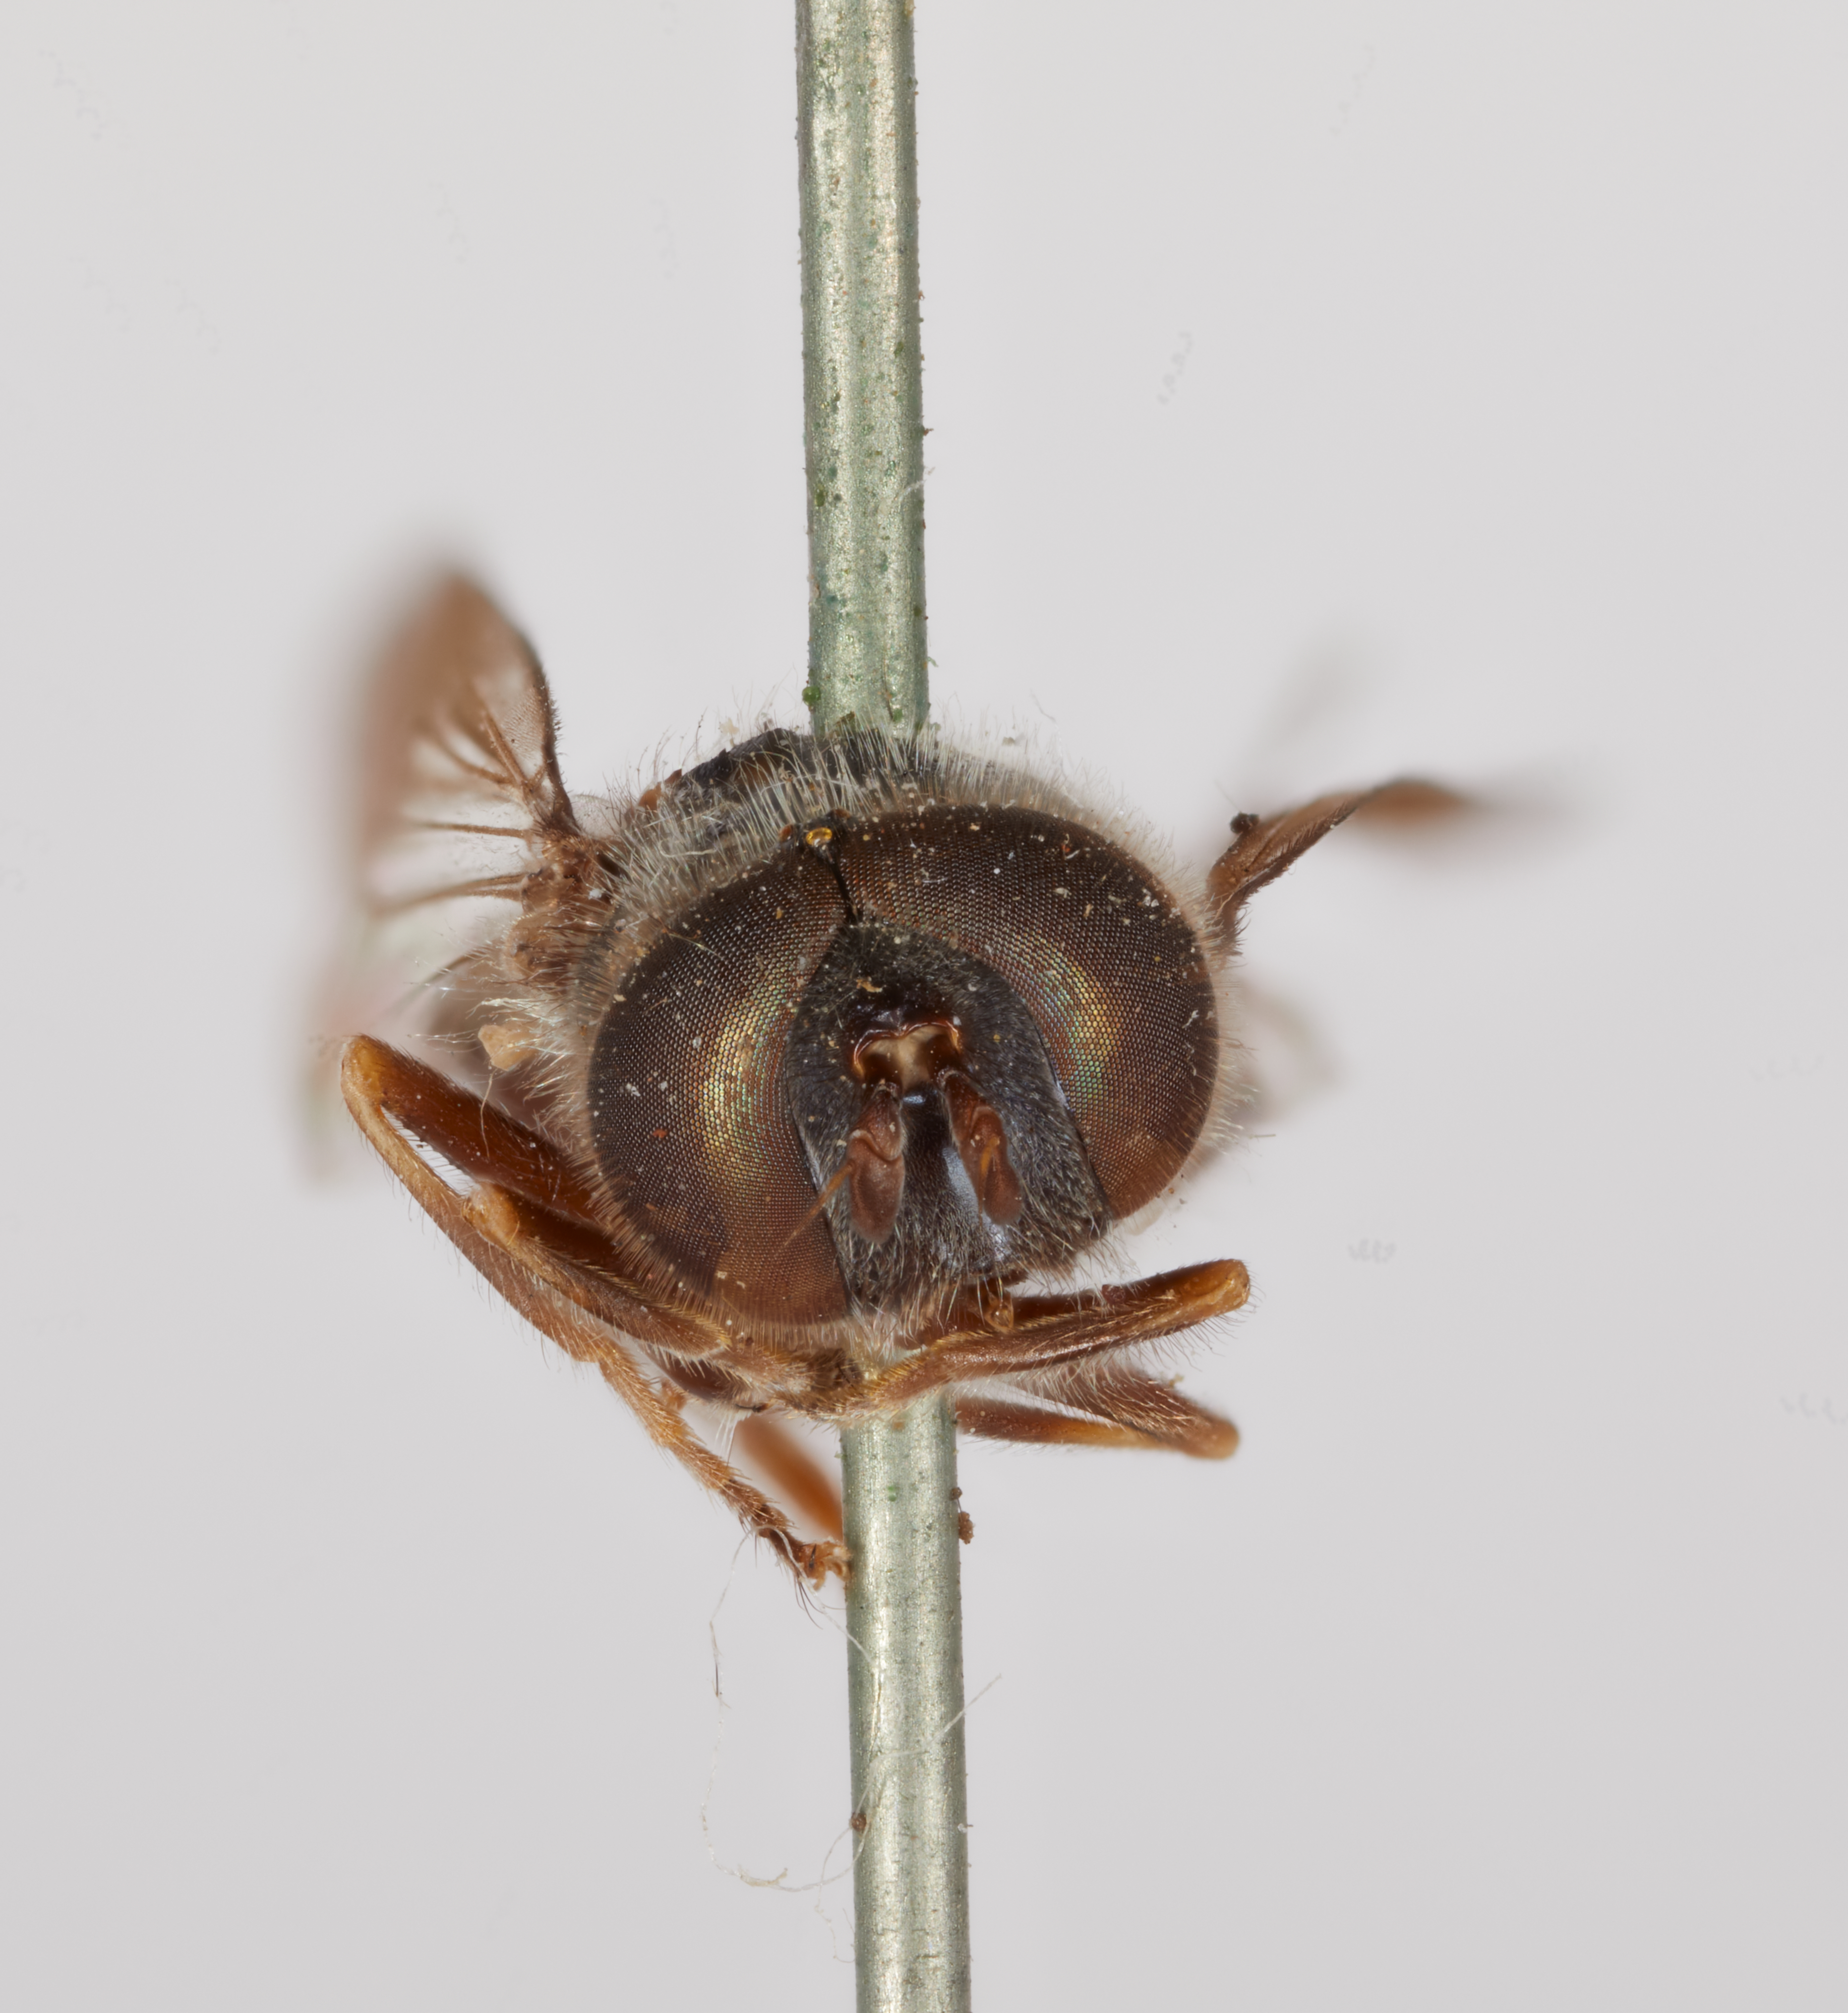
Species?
Pipiza puella
